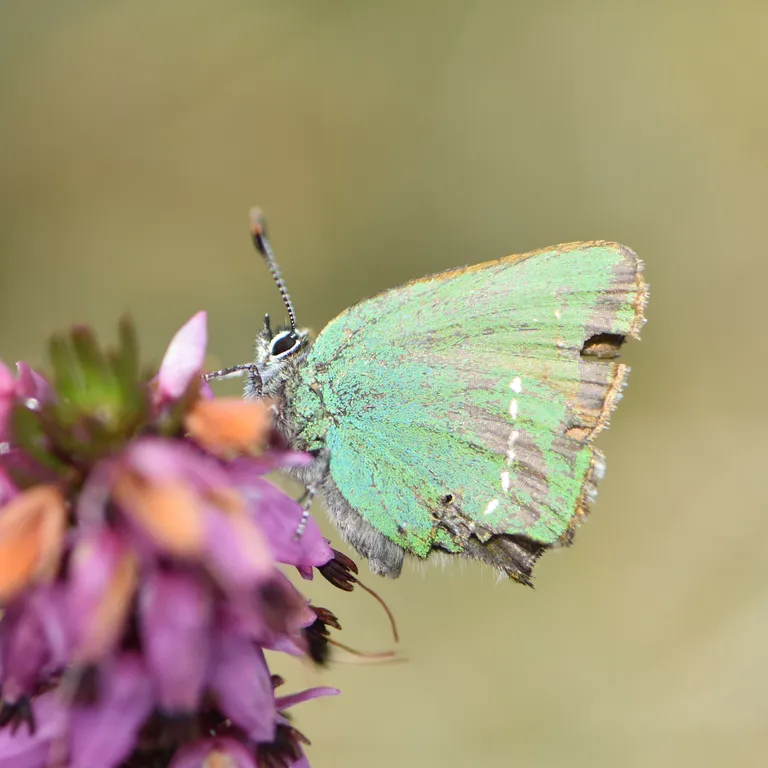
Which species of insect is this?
Callophrys rubi
